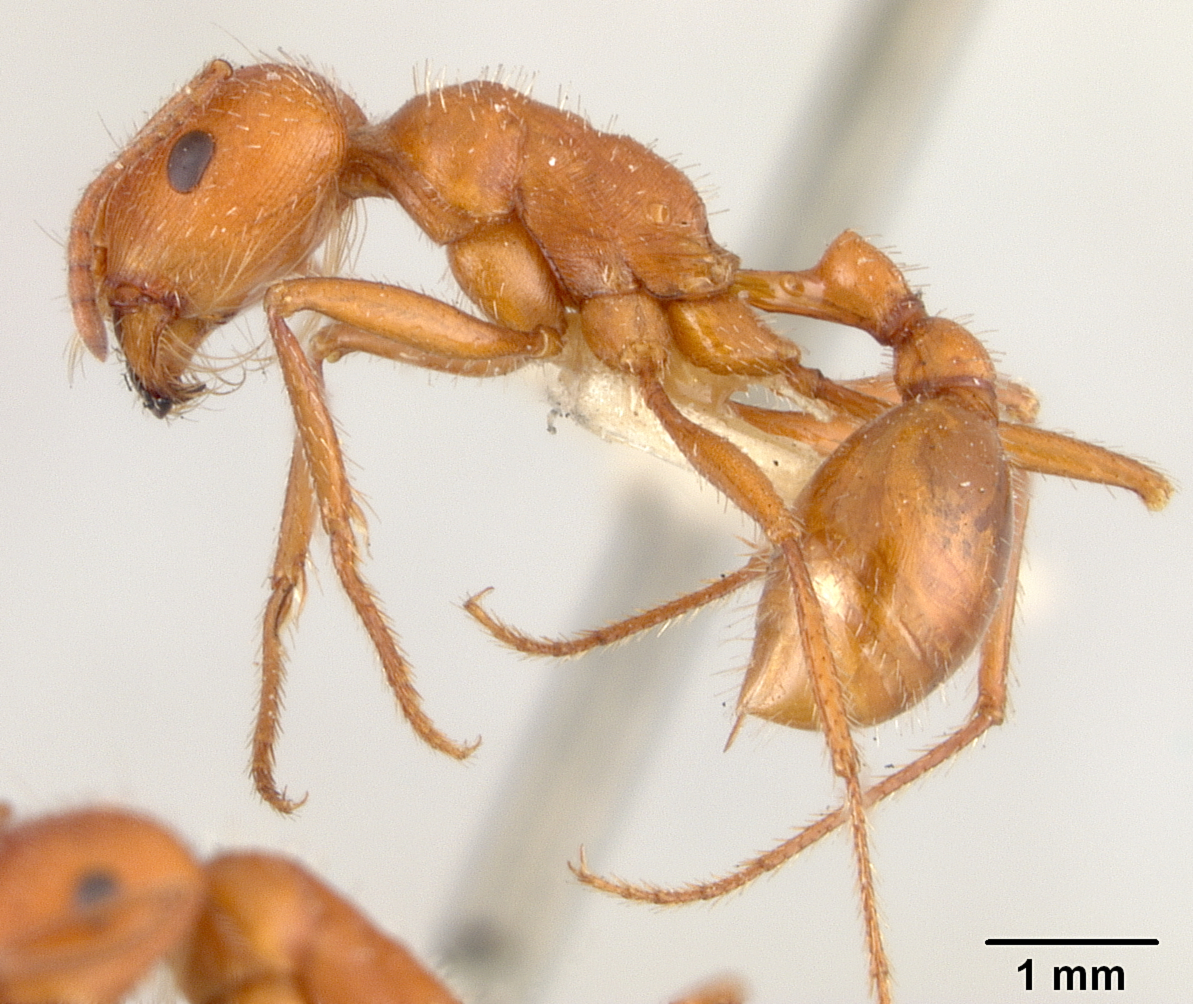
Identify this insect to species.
Pogonomyrmex californicus
